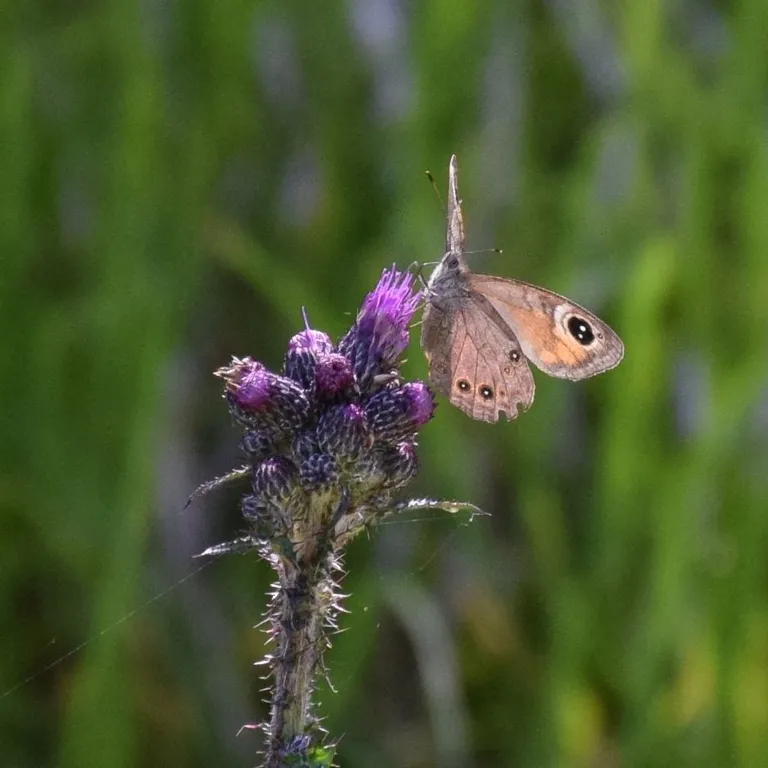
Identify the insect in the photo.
Lasiommata maera (also Pararge maera)
